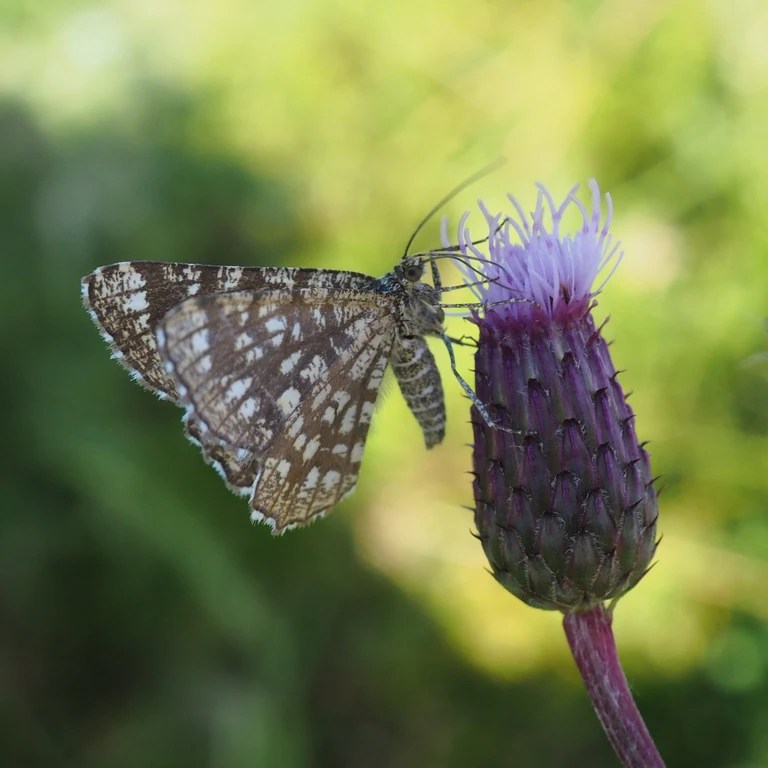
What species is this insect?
Chiasmia clathrata
